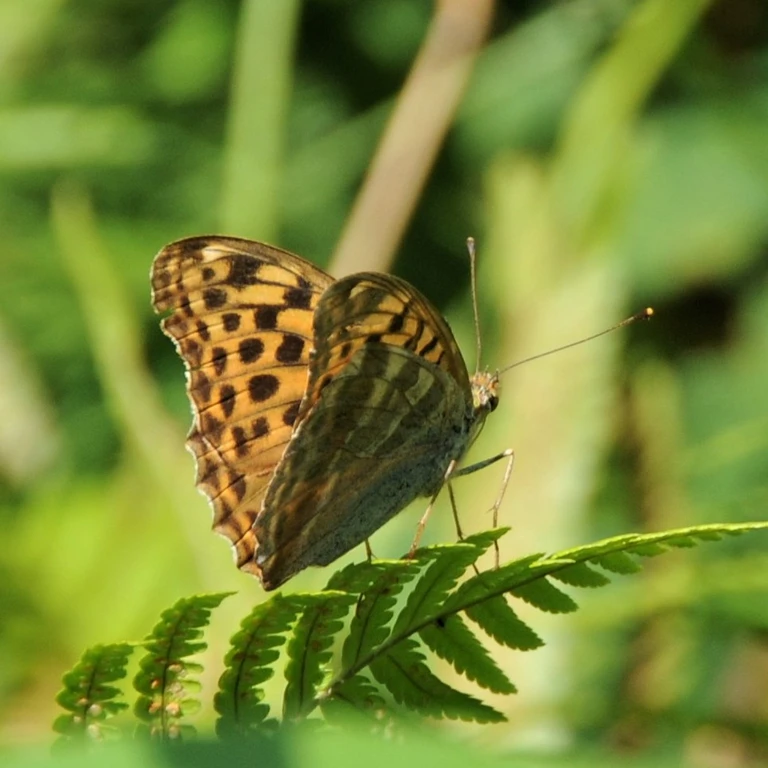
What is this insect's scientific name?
Argynnis paphia
